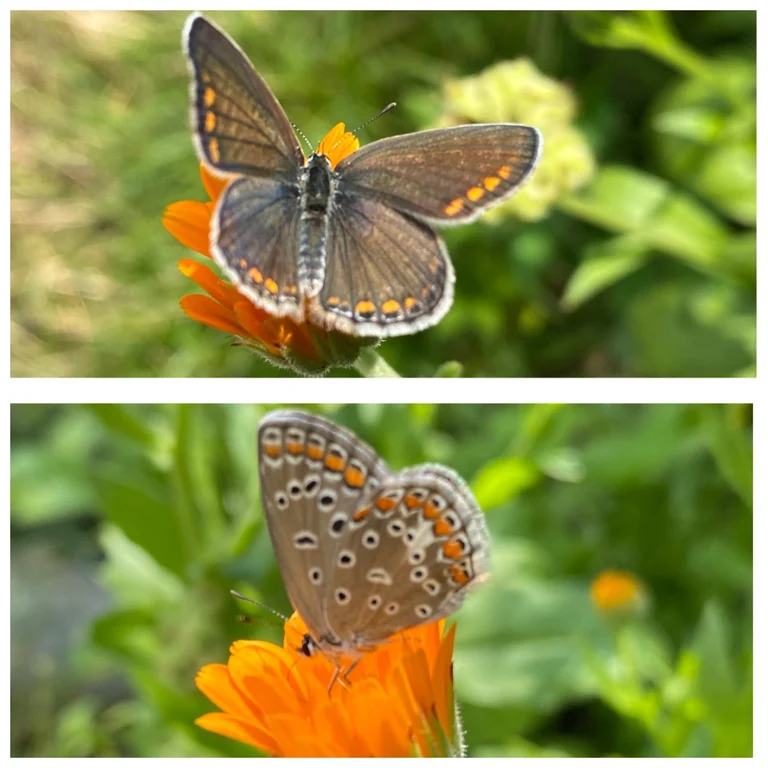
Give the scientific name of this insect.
Polyommatus icarus
